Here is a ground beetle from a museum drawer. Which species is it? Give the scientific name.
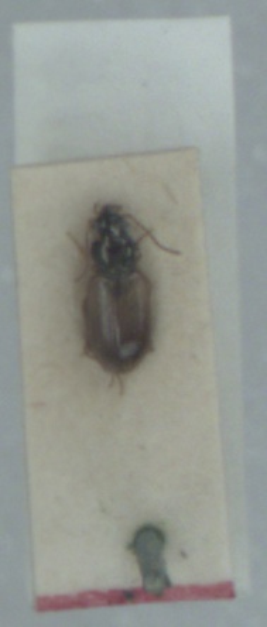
Bembidion ephippium
